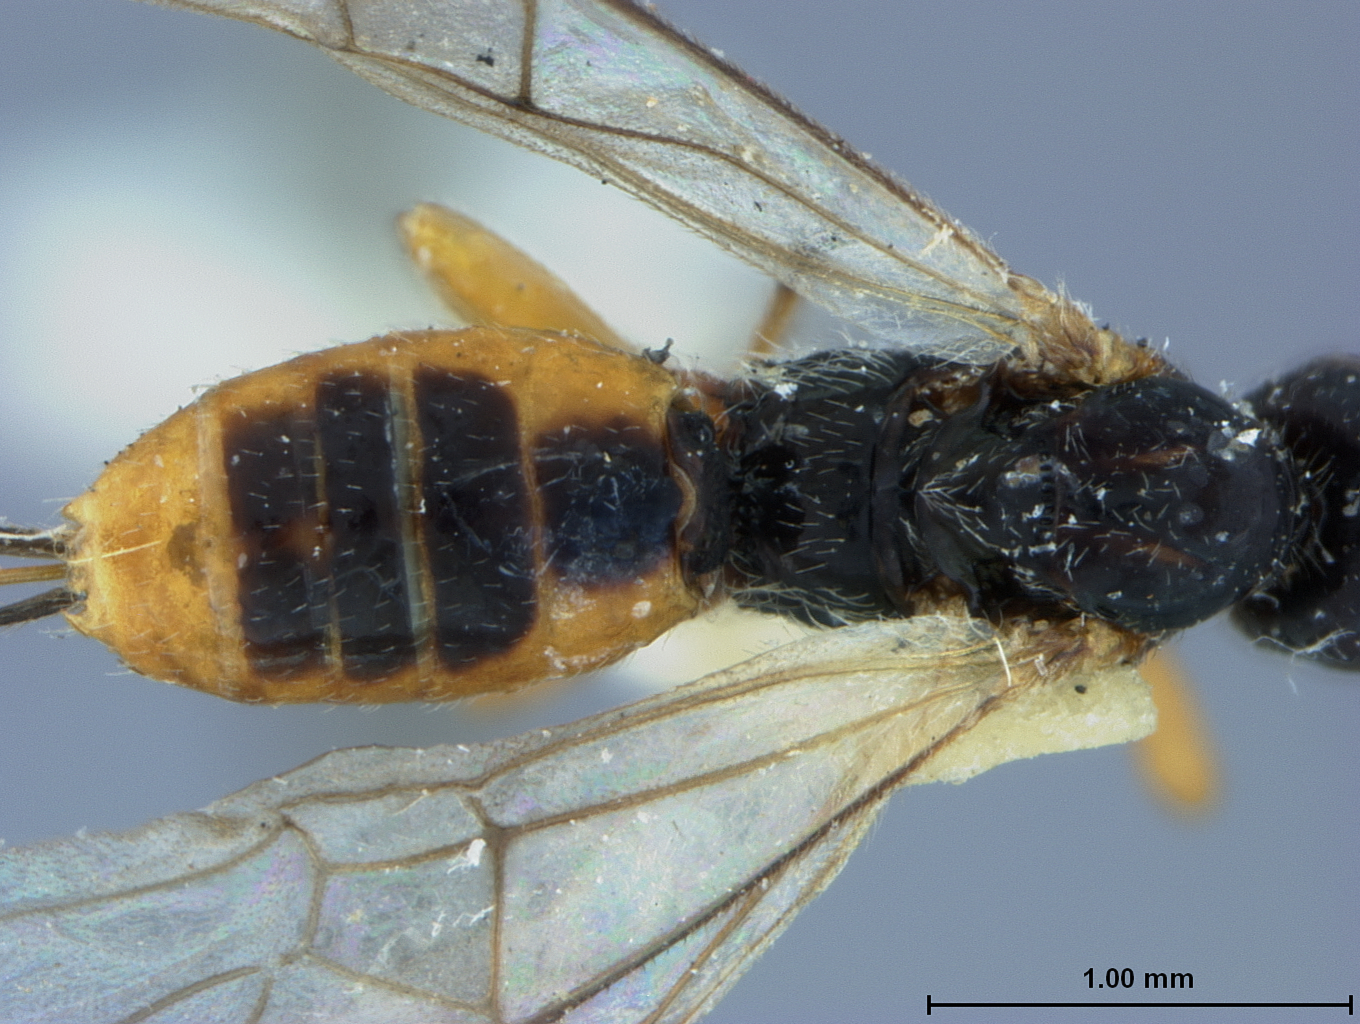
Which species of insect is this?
Bracon nigridorsum
